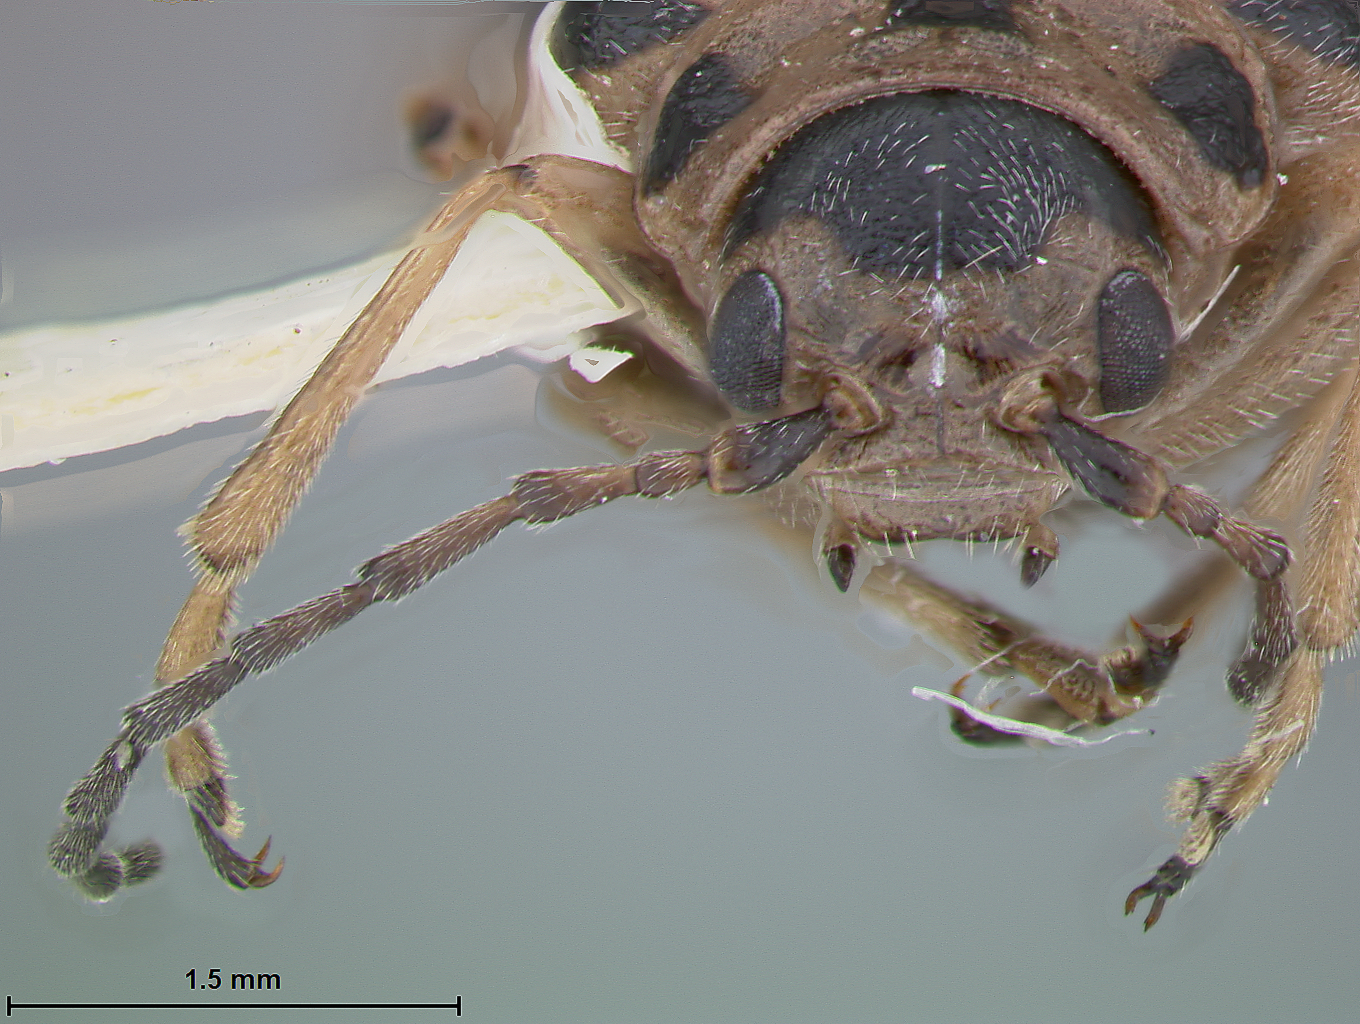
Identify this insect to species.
Trirhabda nigriventris
